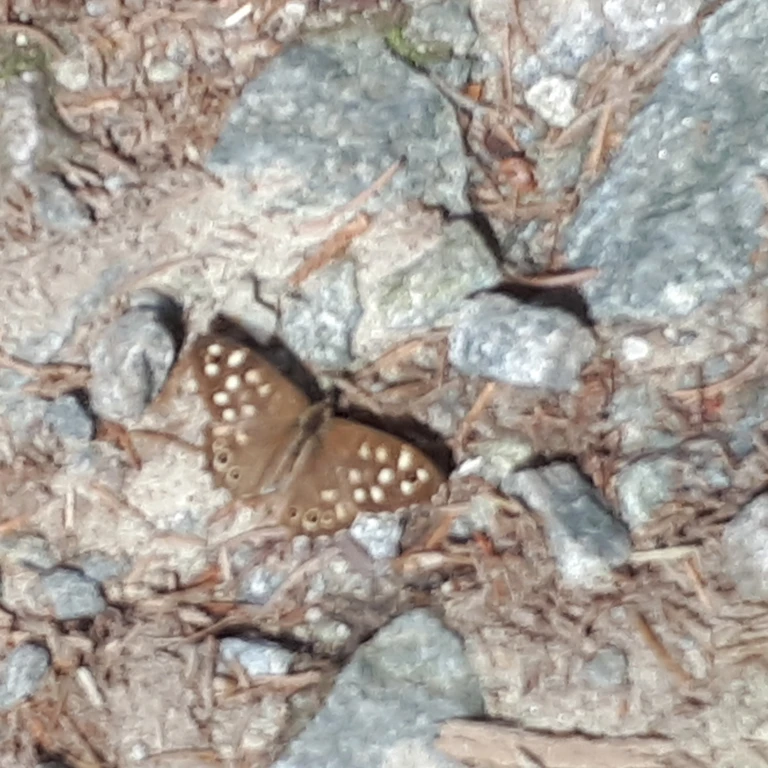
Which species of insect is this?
Pararge aegeria
